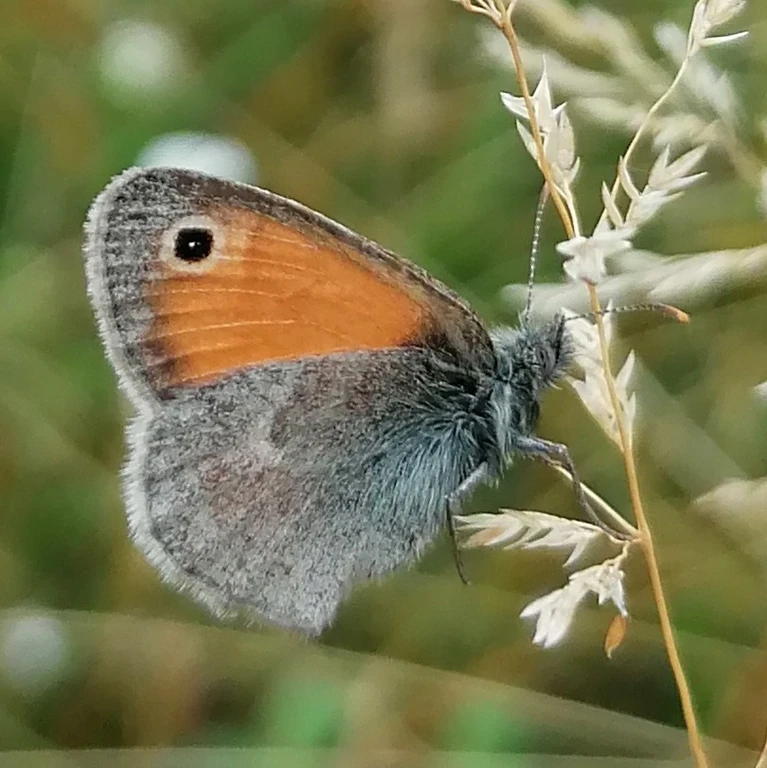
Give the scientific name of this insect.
Coenonympha pamphilus
